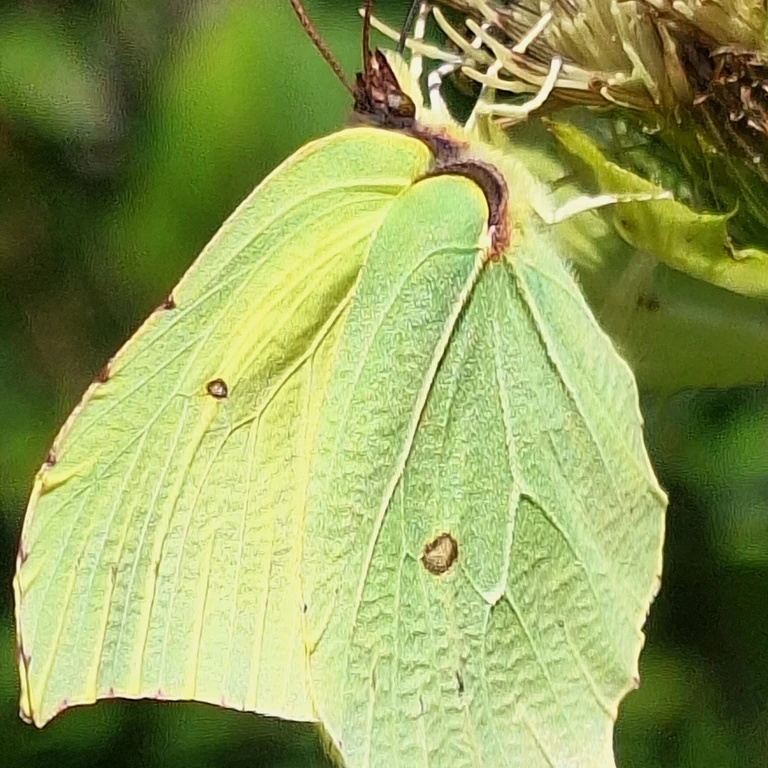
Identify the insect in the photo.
Gonepteryx rhamni
